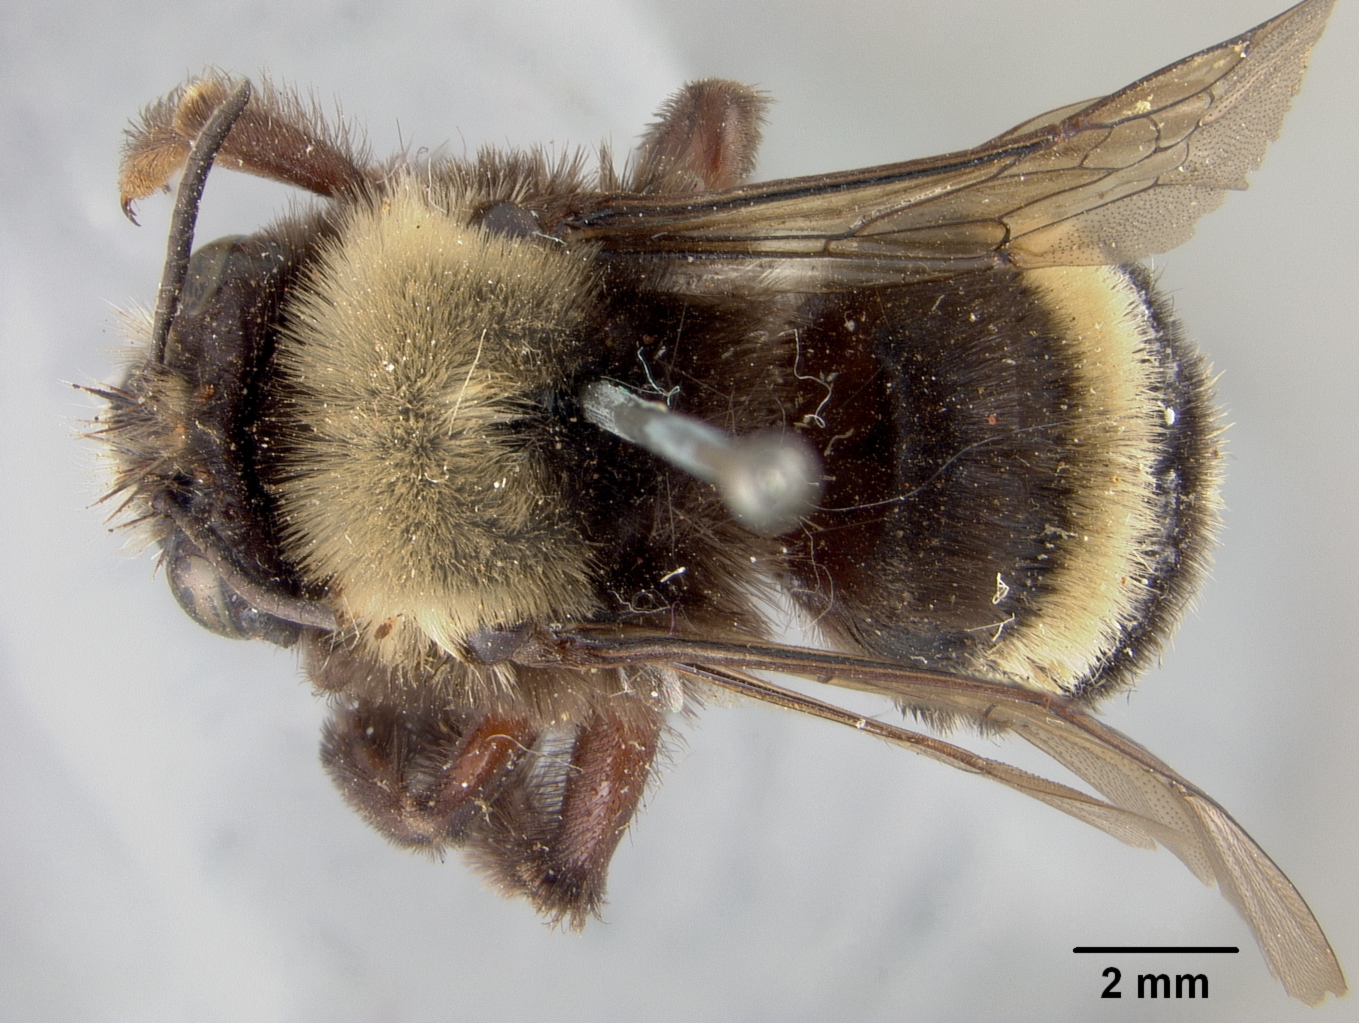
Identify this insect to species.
Anthophora stanfordiana
